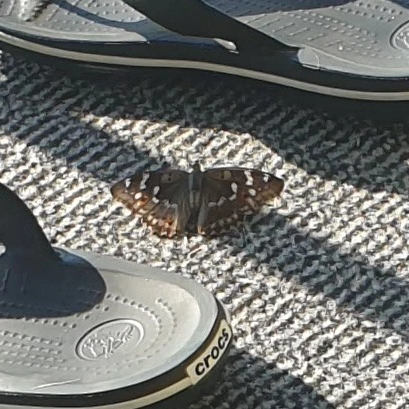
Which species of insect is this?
Apatura ilia
